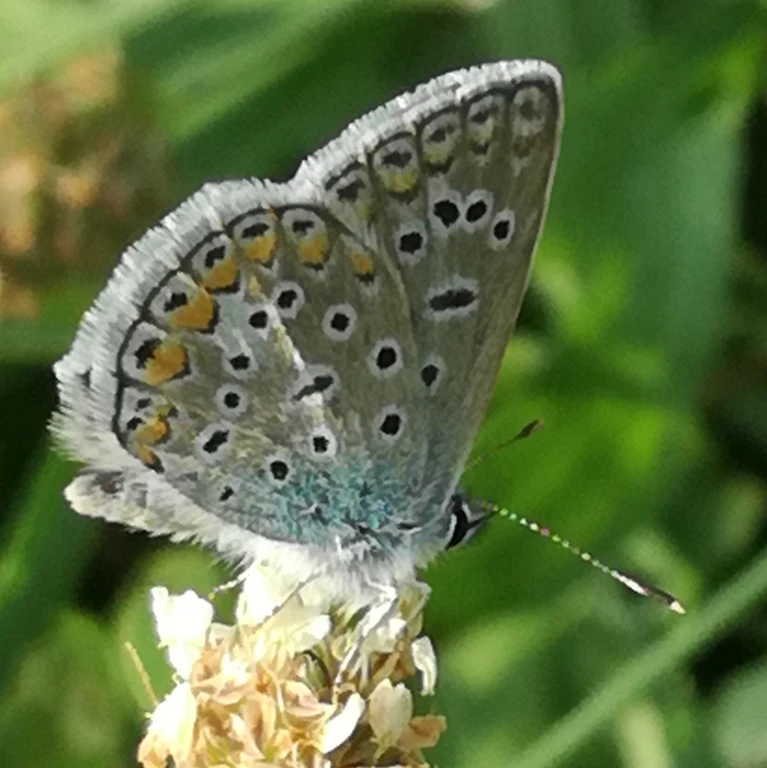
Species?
Polyommatus icarus
